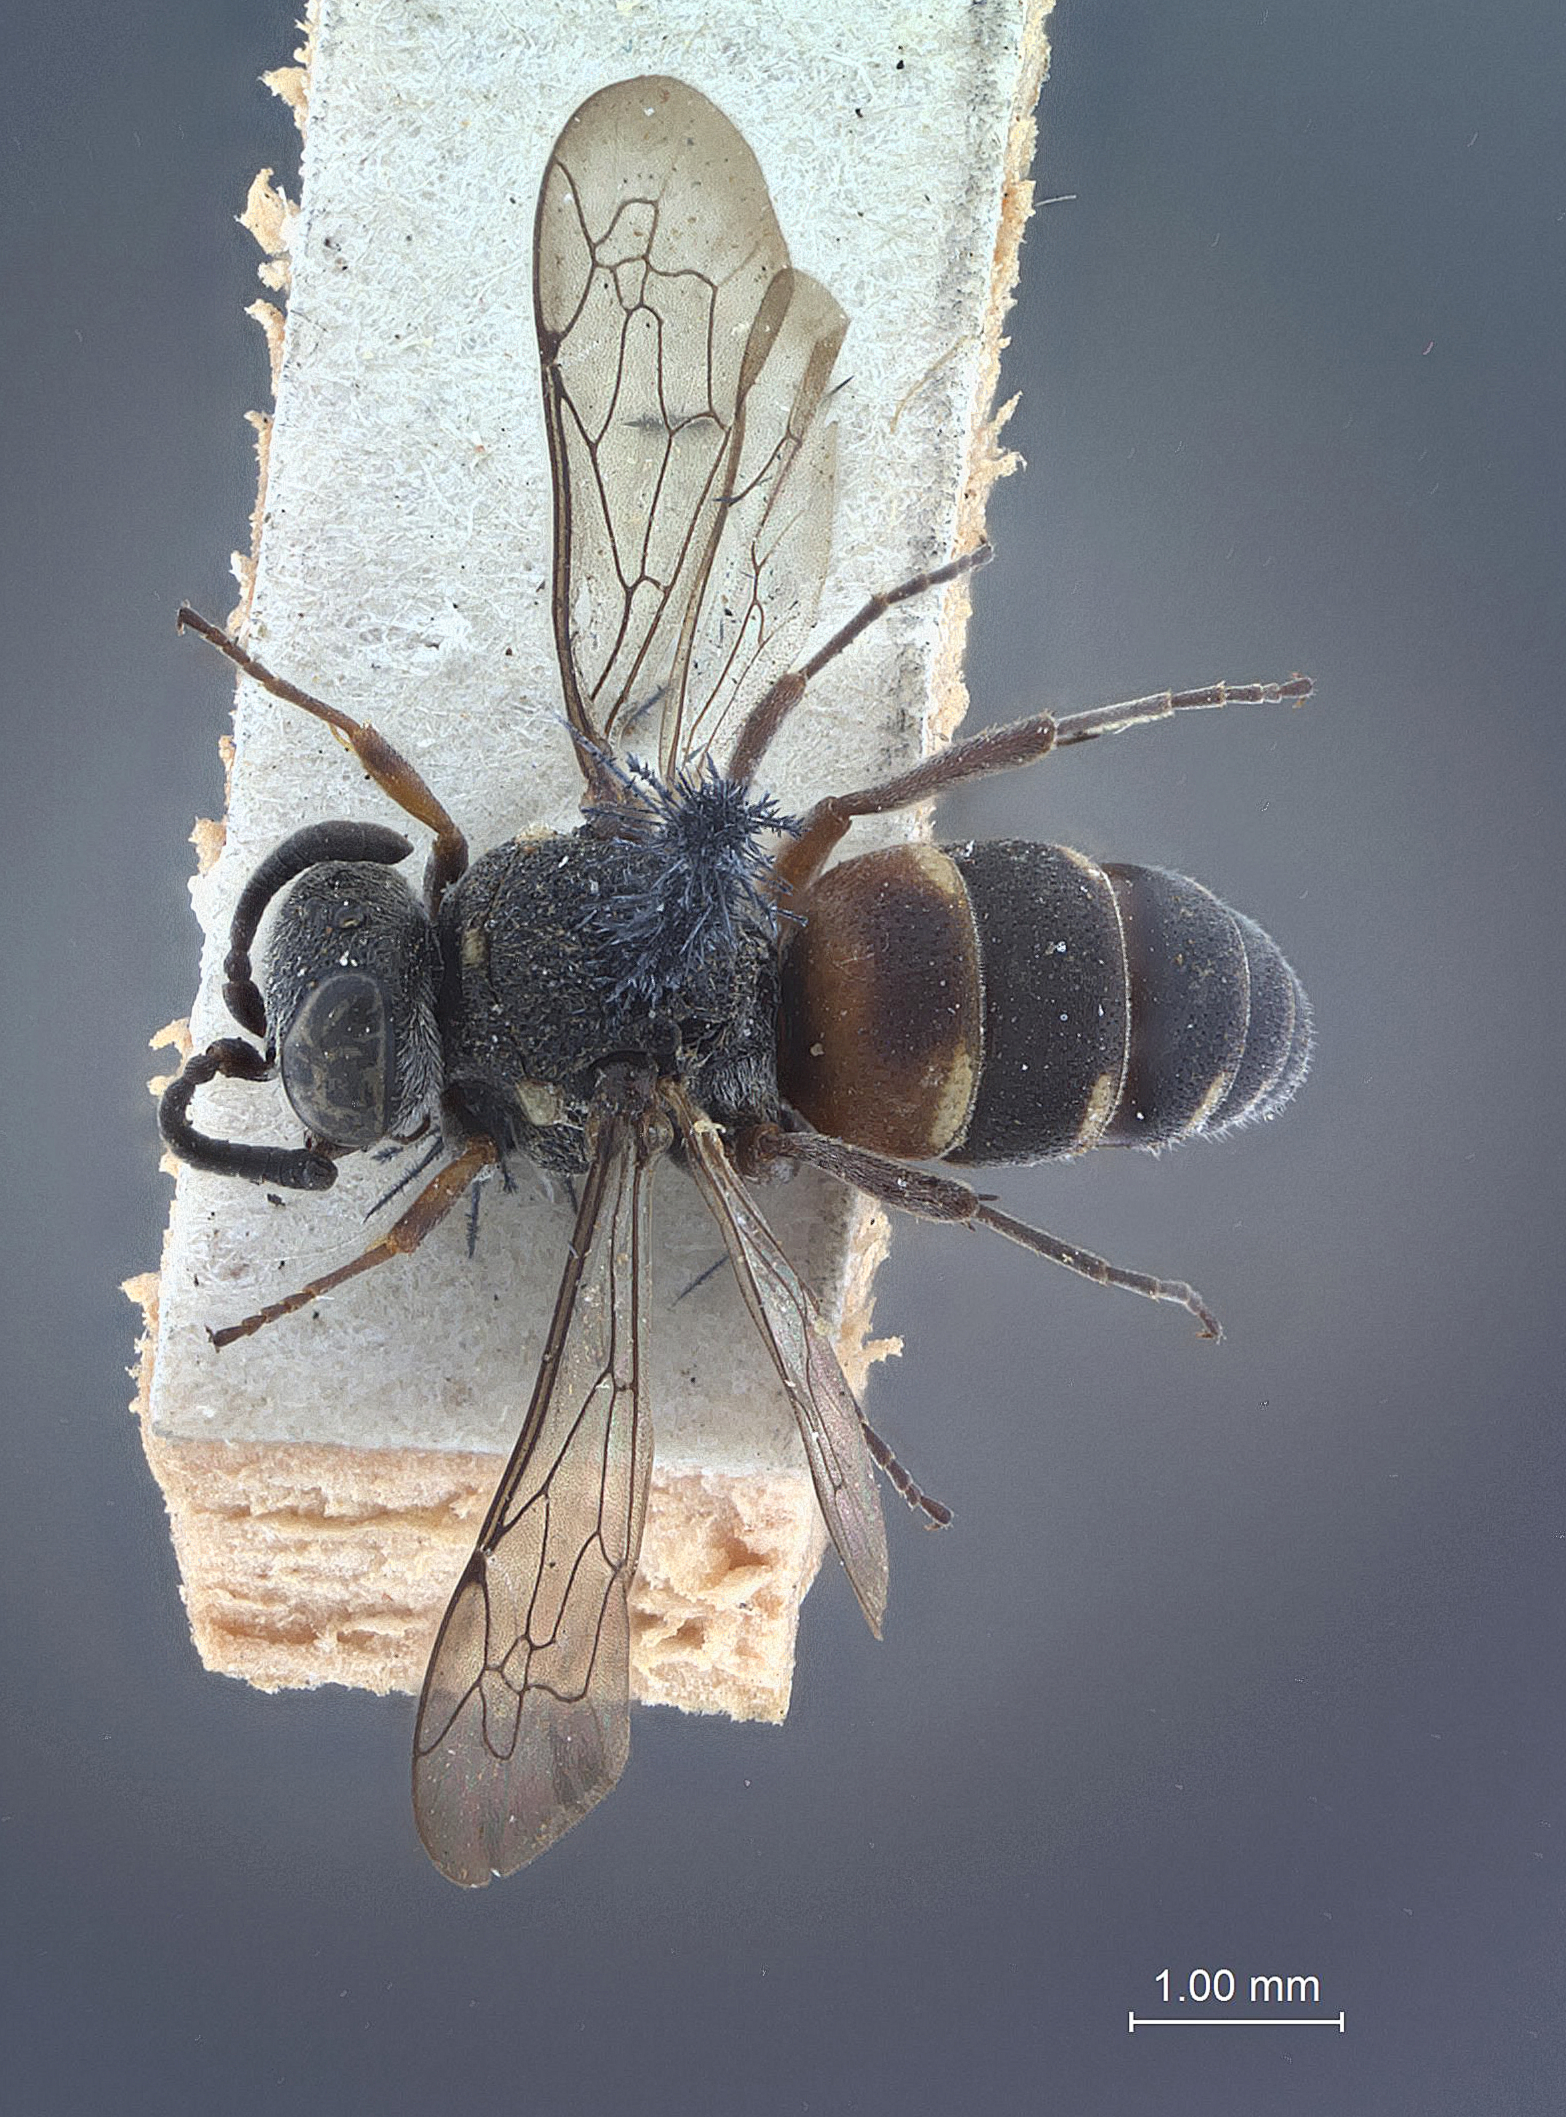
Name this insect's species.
Brachystegus pacificus
